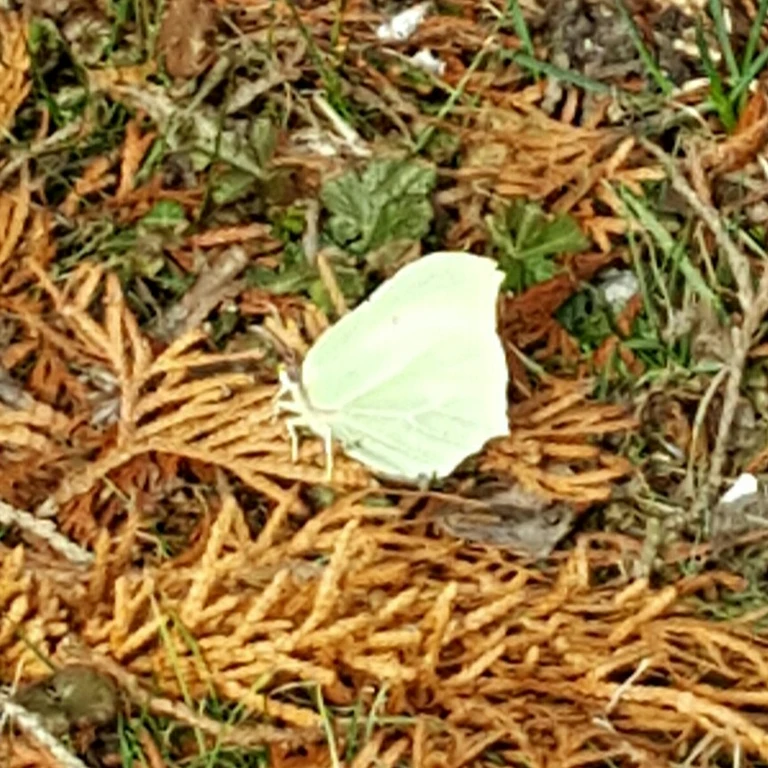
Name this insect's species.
Gonepteryx rhamni
